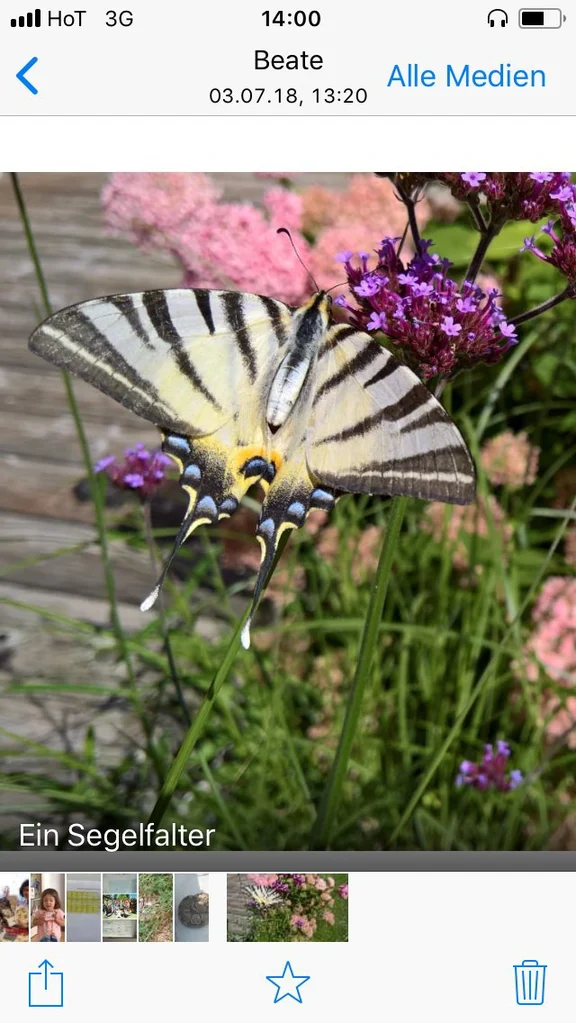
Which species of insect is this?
Iphiclides podalirius
